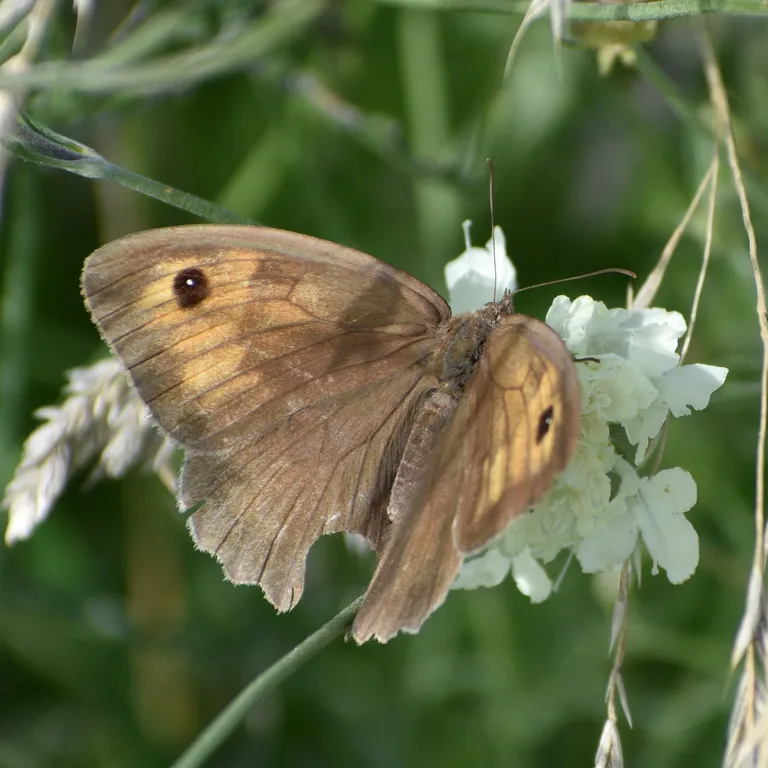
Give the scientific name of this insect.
Maniola jurtina
